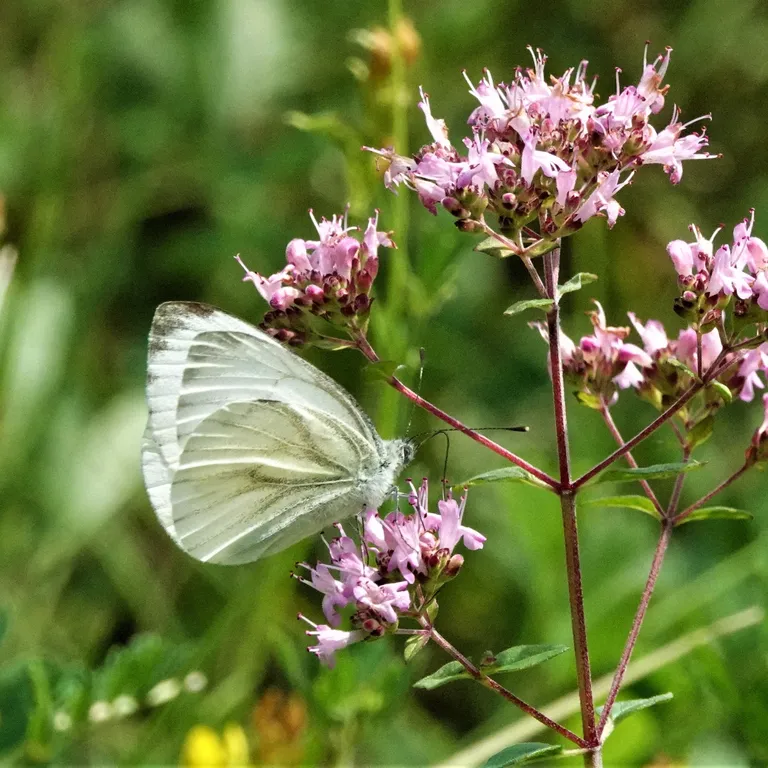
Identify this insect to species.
Pieris napi
